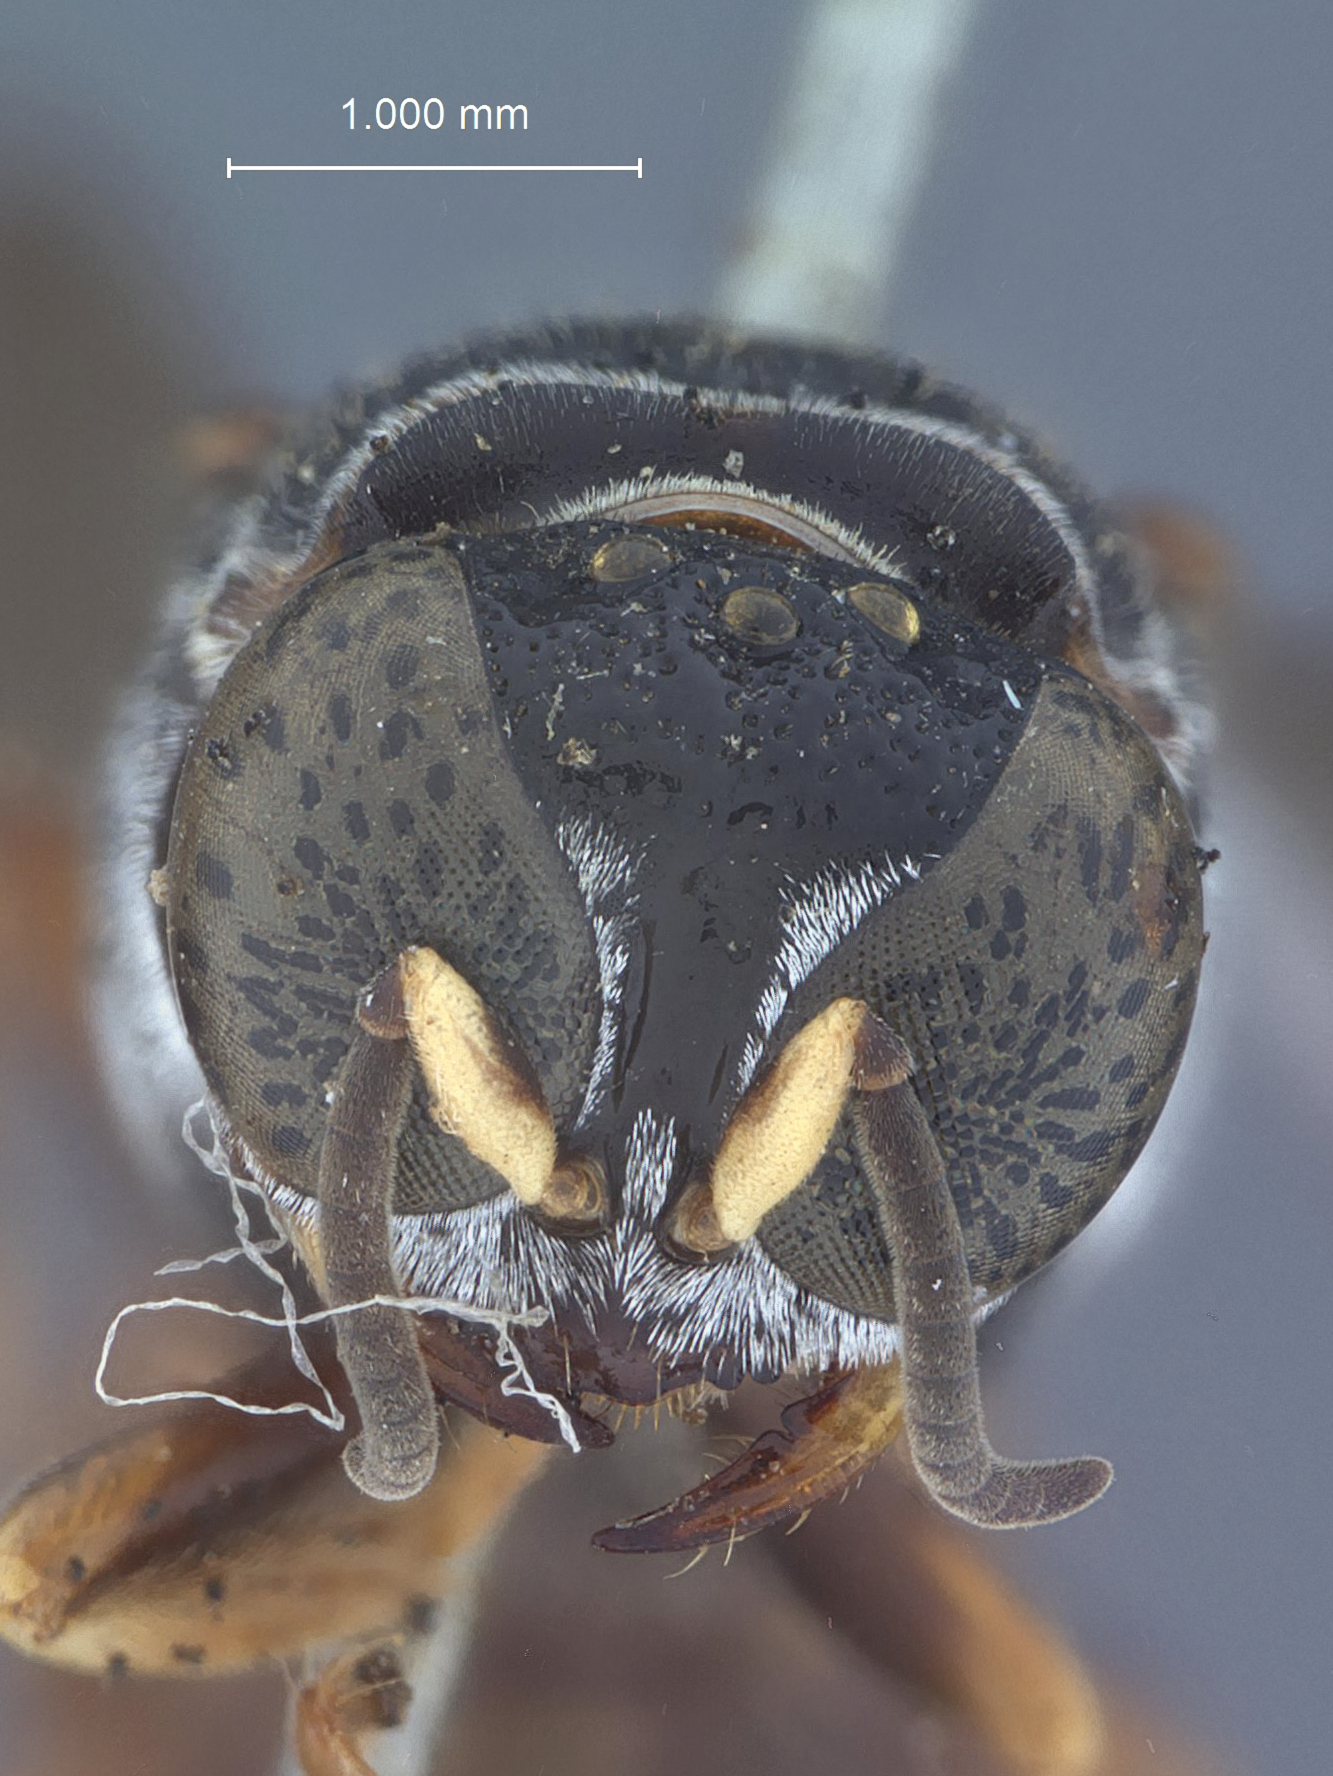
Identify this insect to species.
Encopognathus bridwelli
